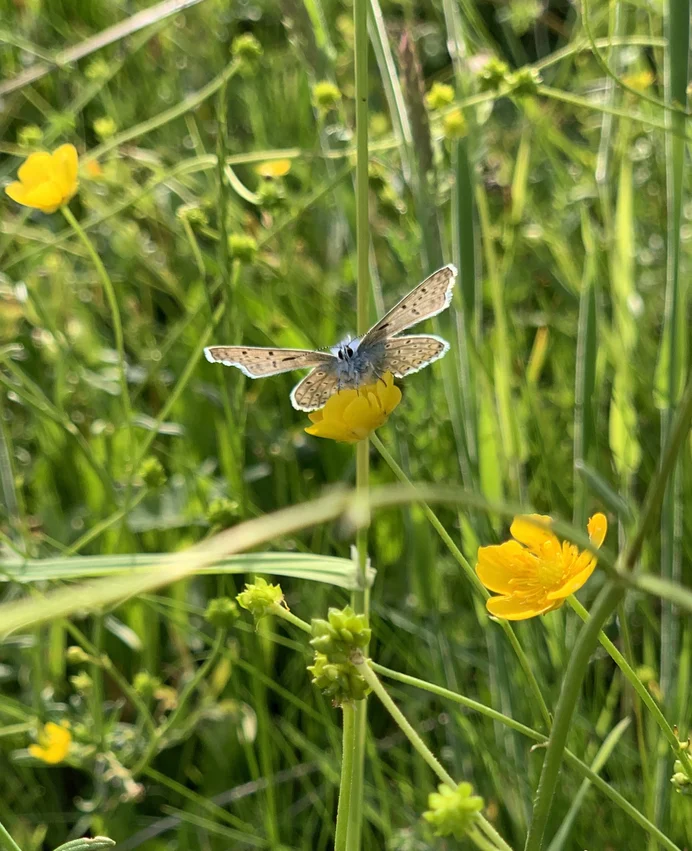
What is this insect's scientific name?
Polyommatus icarus
